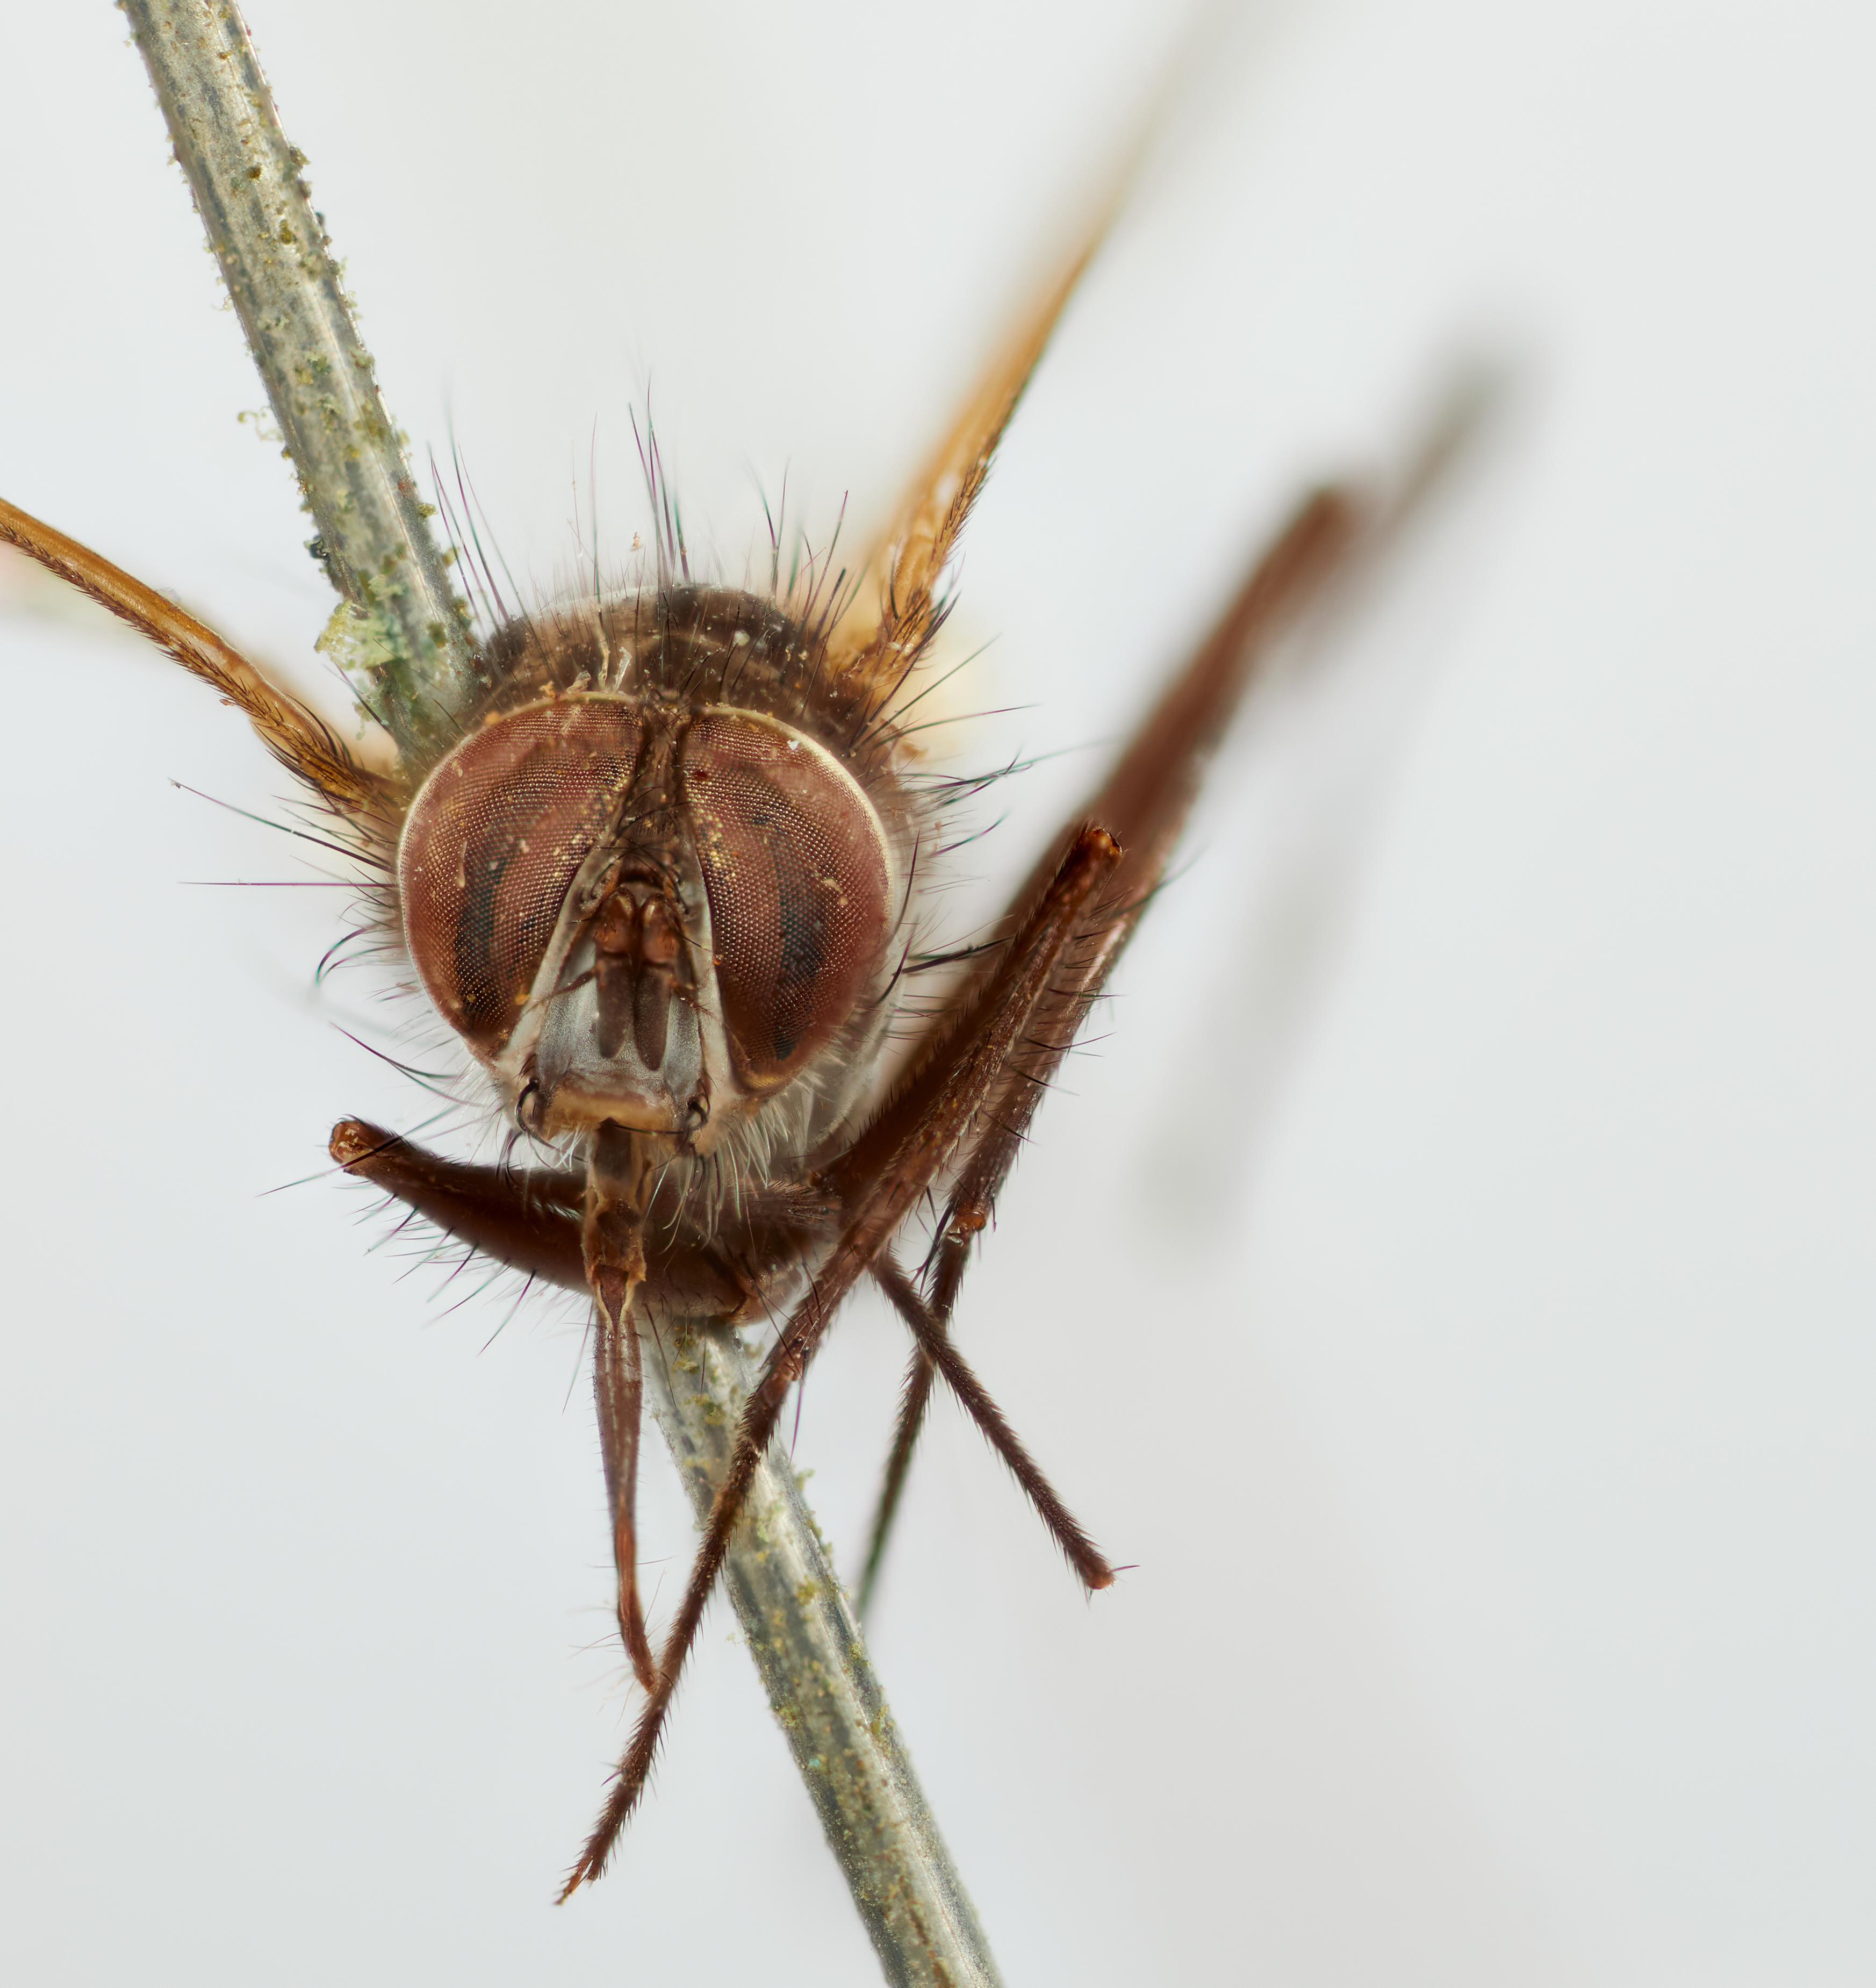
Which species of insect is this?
Dexiomimops longipes
